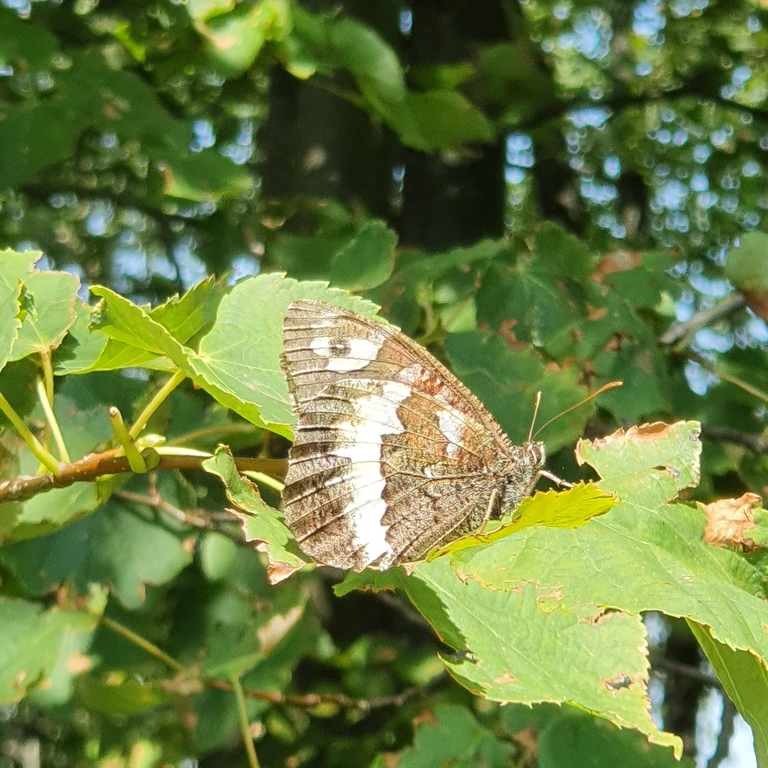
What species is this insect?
Brintesia circe
